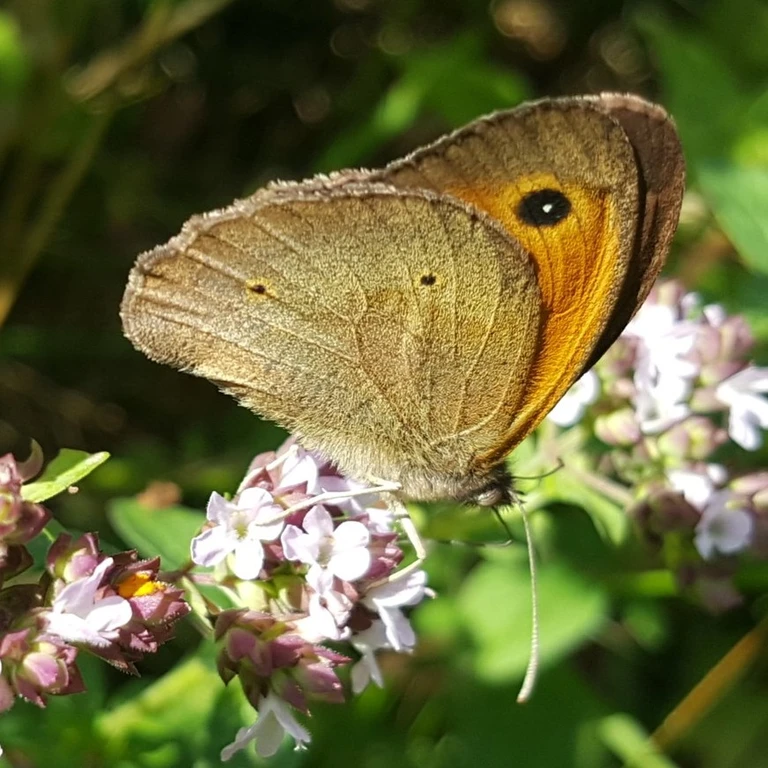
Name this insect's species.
Maniola jurtina
